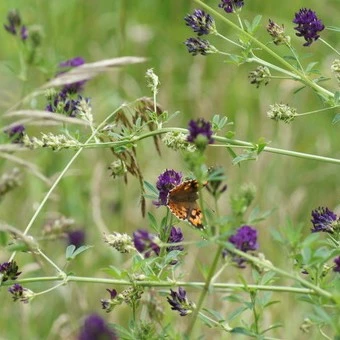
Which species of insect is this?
Vanessa cardui
